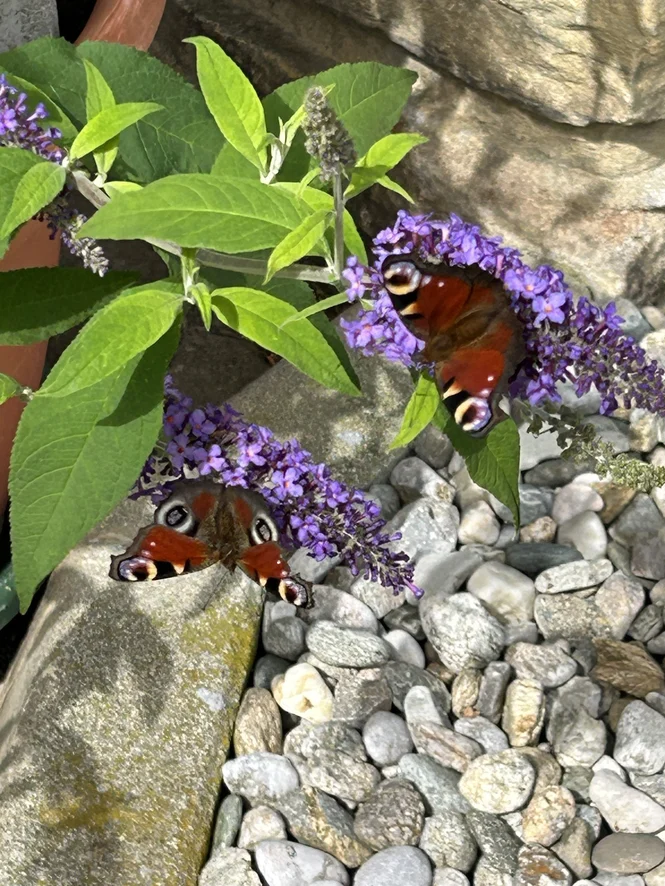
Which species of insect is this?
Aglais io
